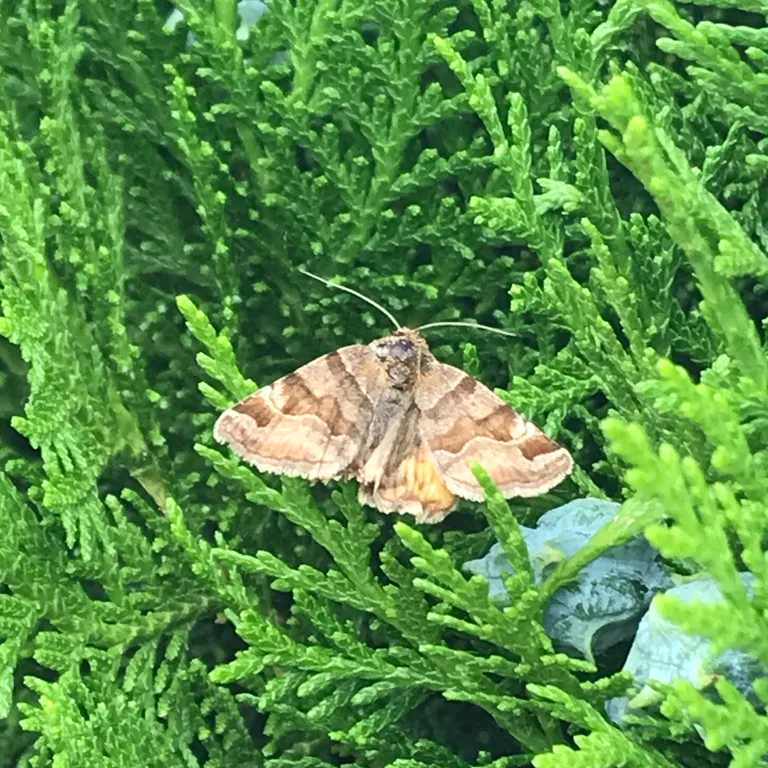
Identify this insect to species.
Euclidia glyphica
